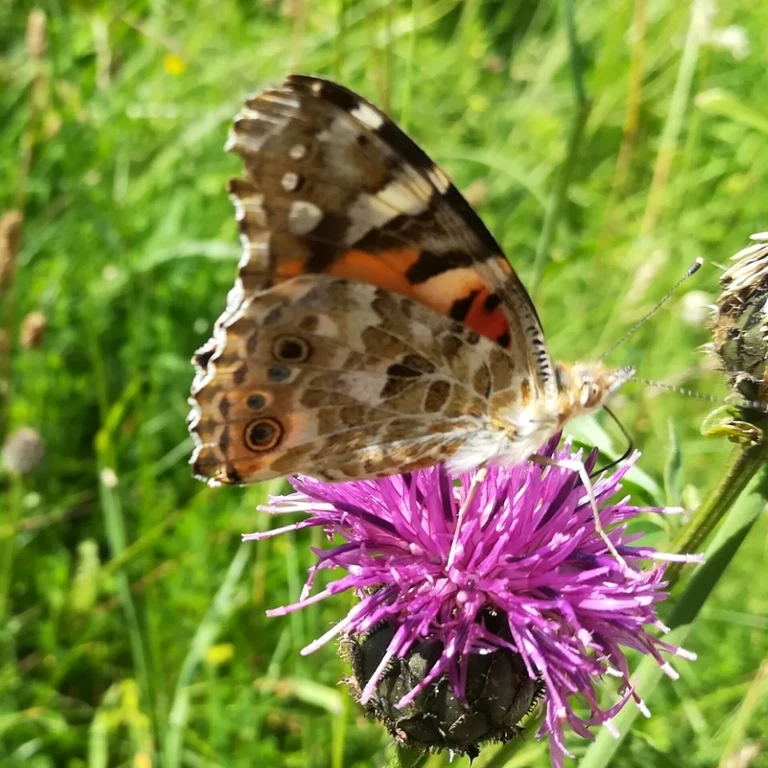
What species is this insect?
Vanessa cardui
